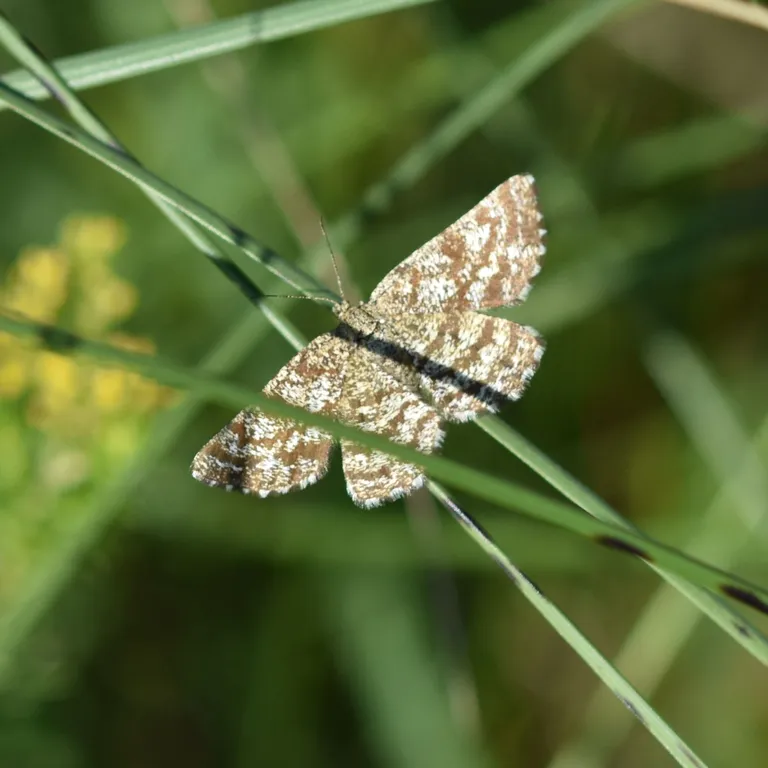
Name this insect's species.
Ematurga atomaria
